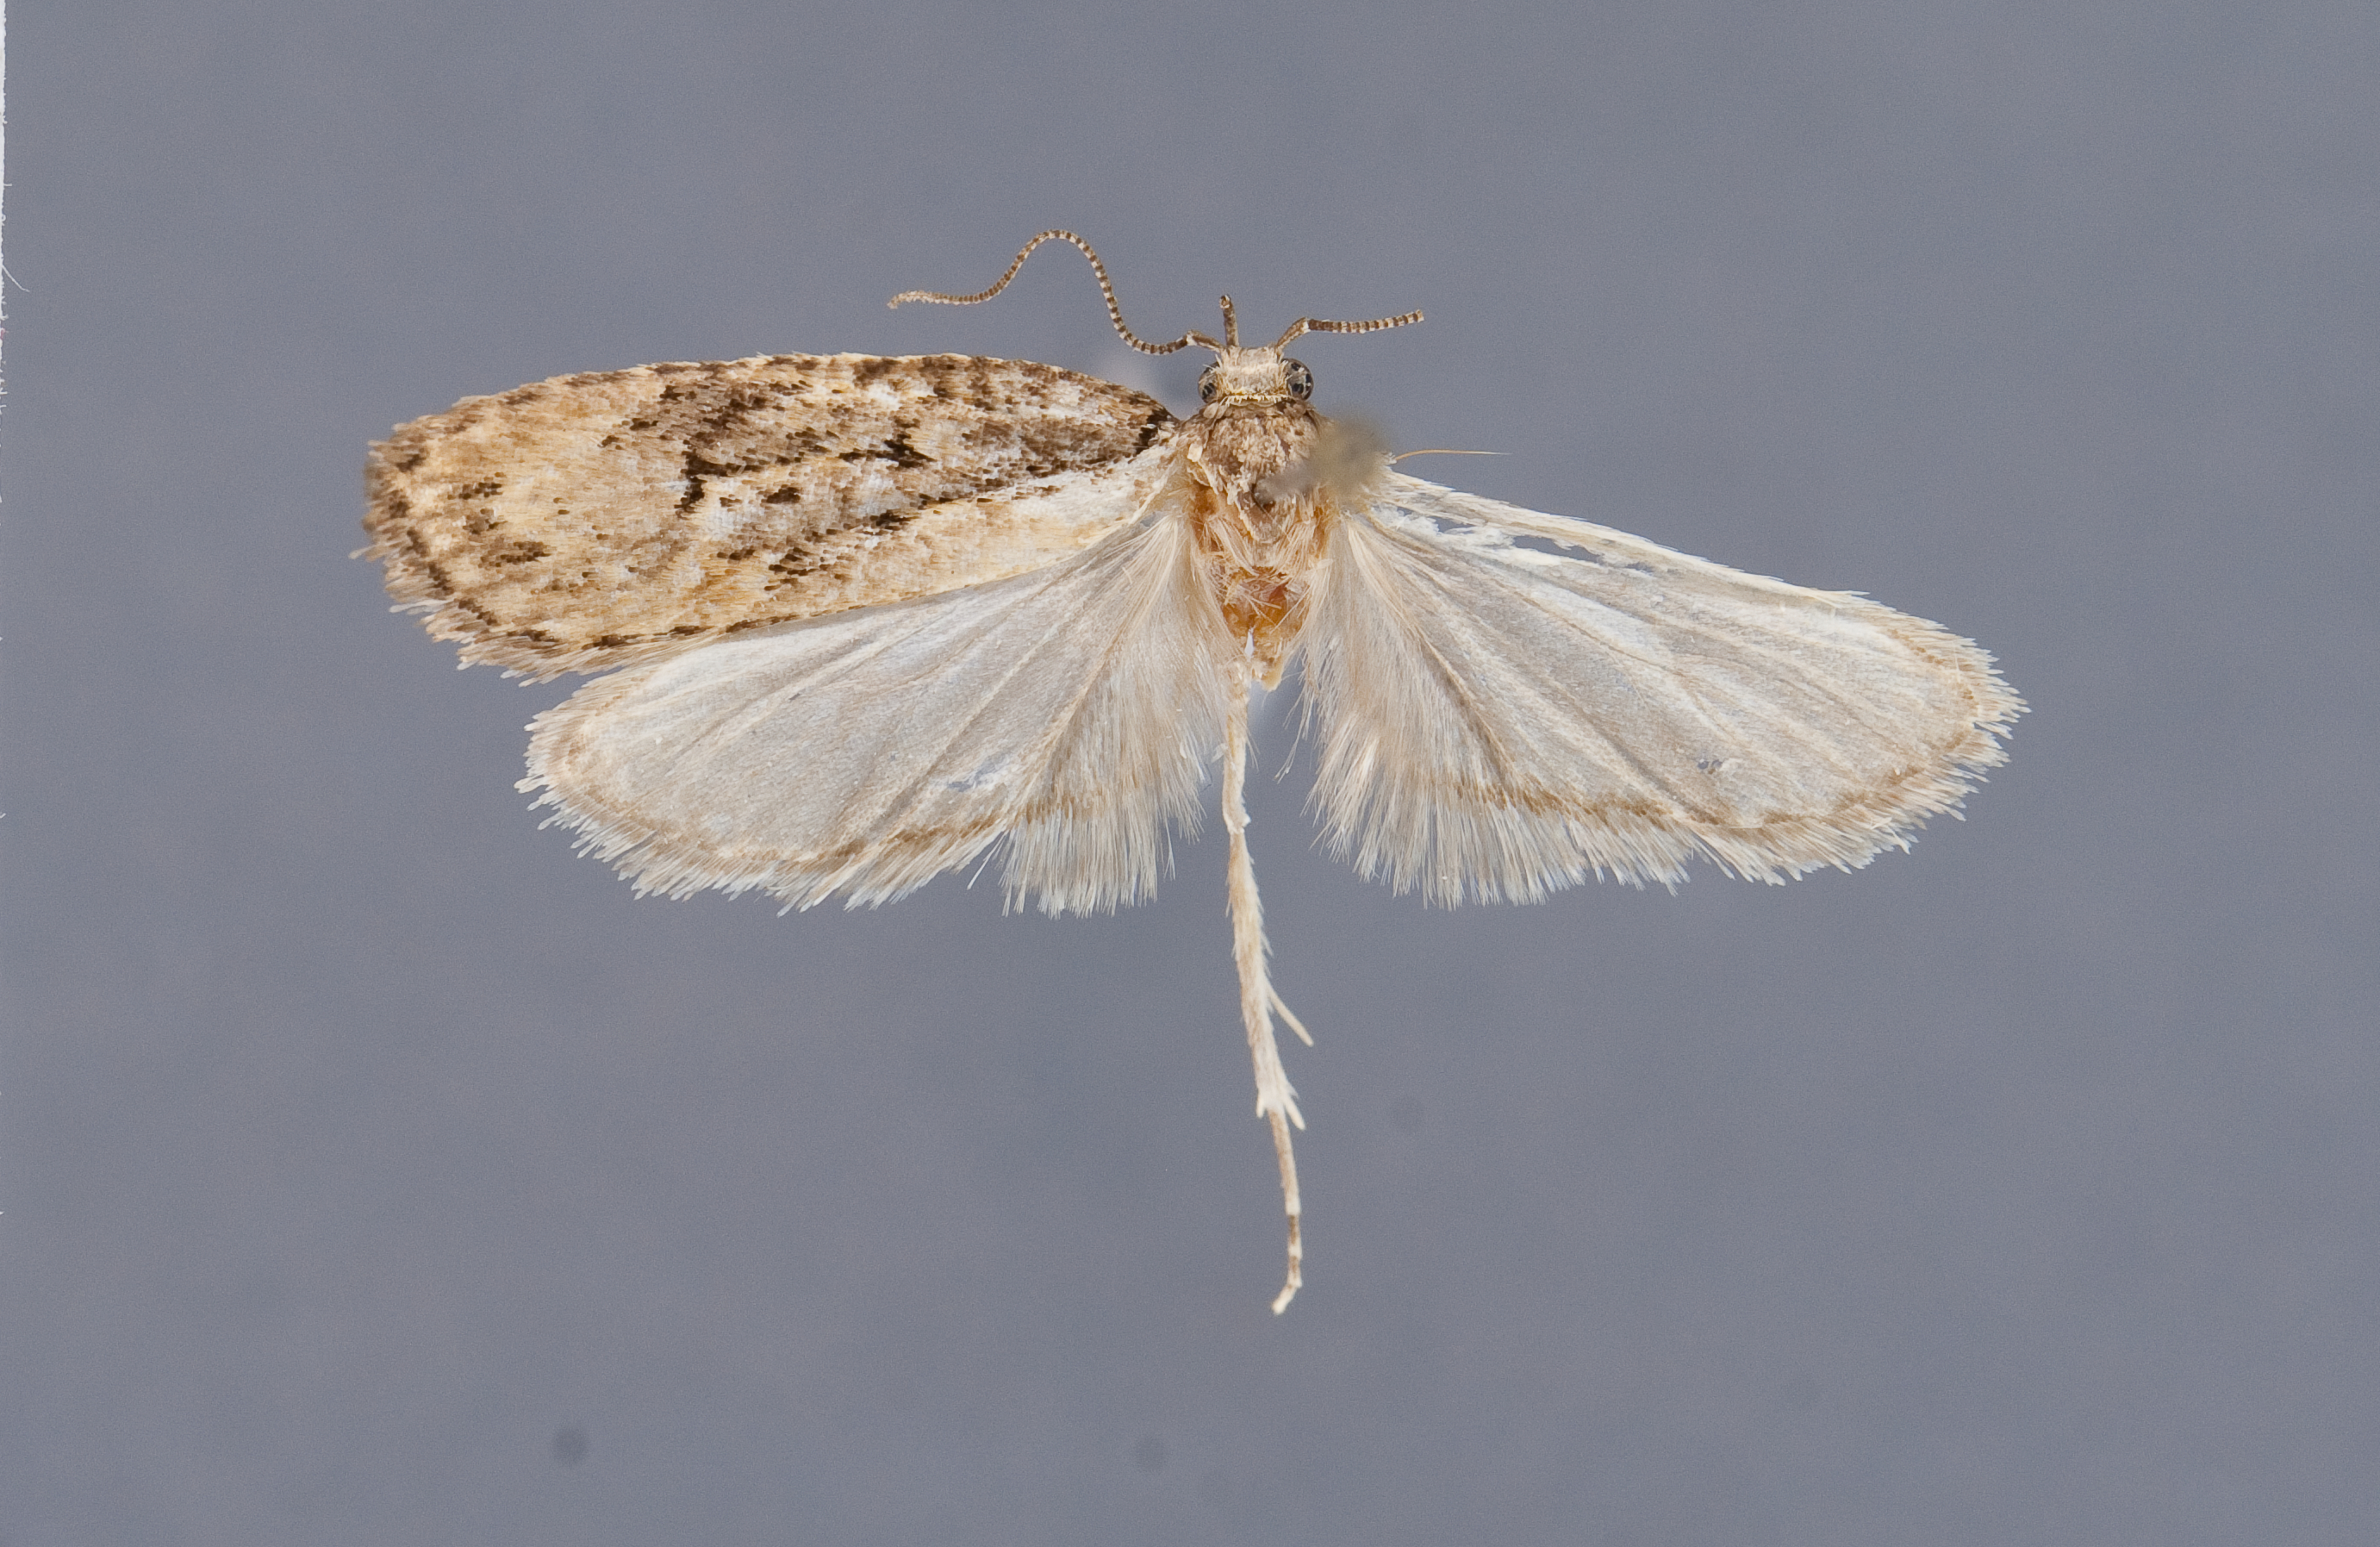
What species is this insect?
Doina annulata
